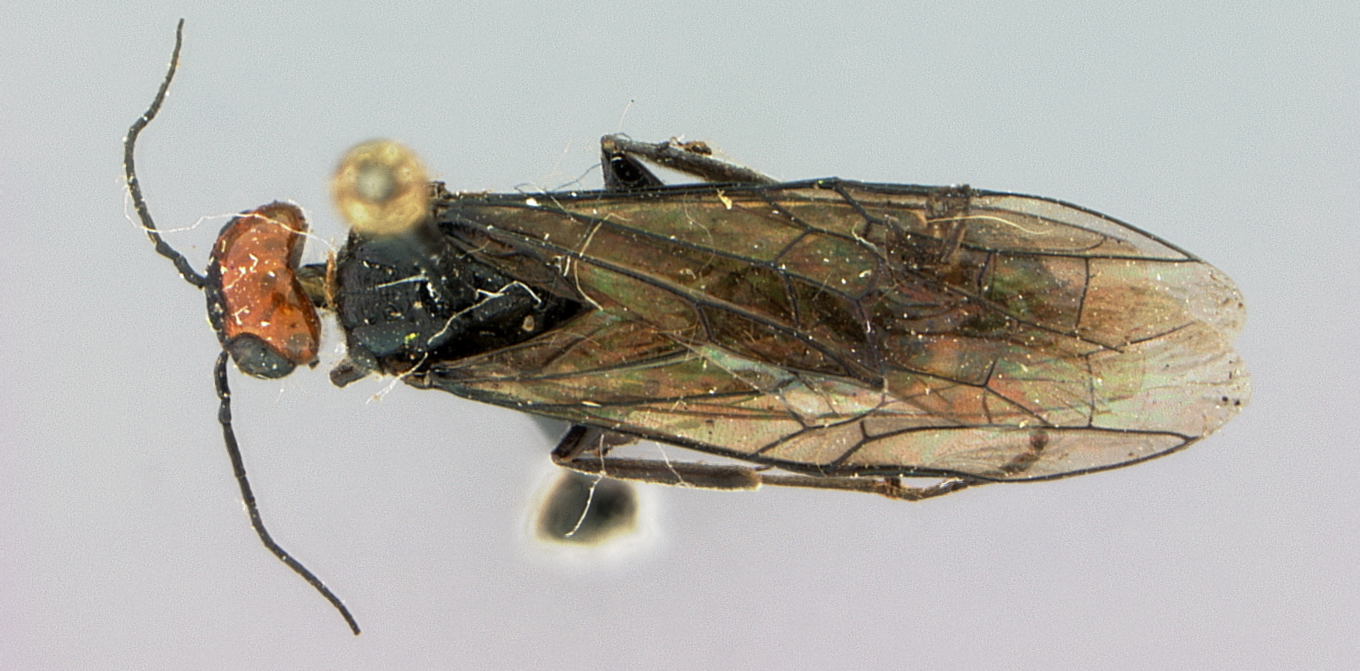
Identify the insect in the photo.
Steirocephala lateralba
